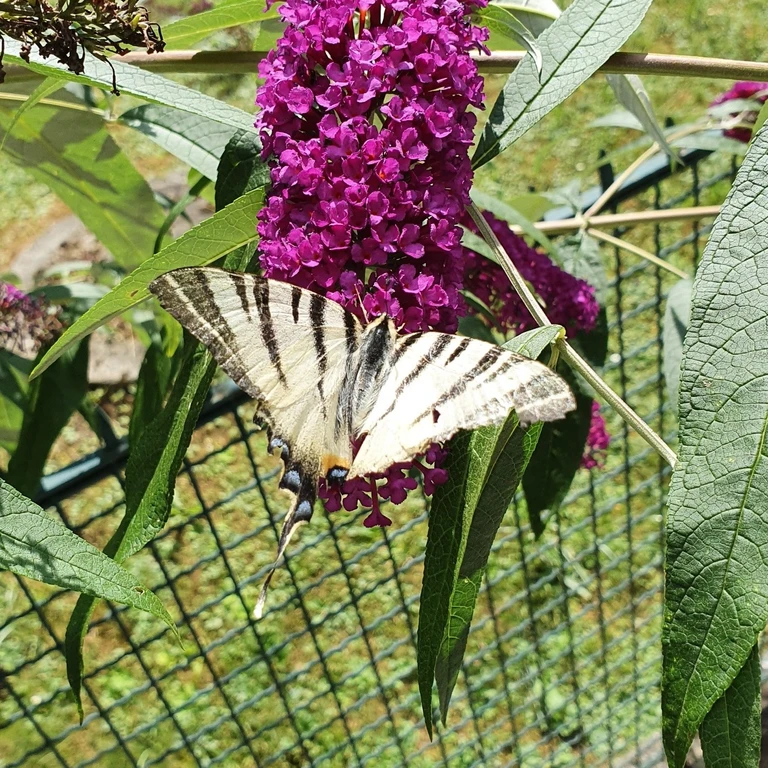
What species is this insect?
Iphiclides podalirius
